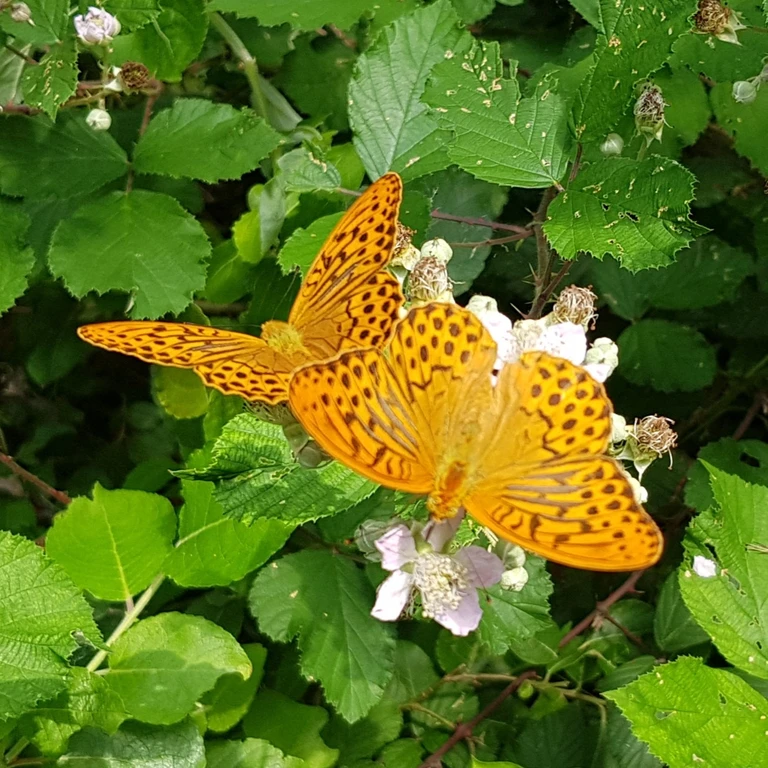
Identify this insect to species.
Argynnis paphia
